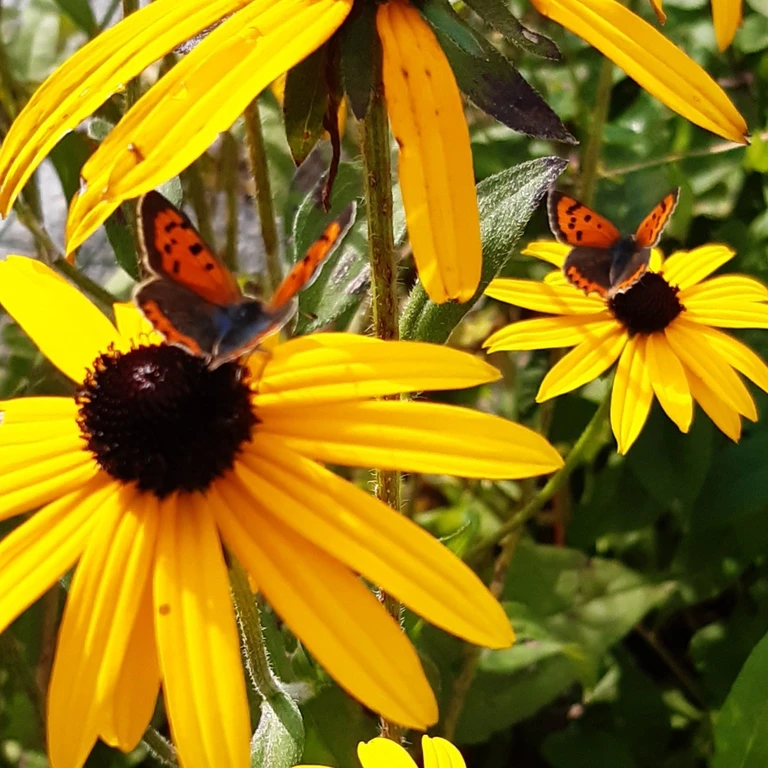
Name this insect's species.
Lycaena phlaeas
